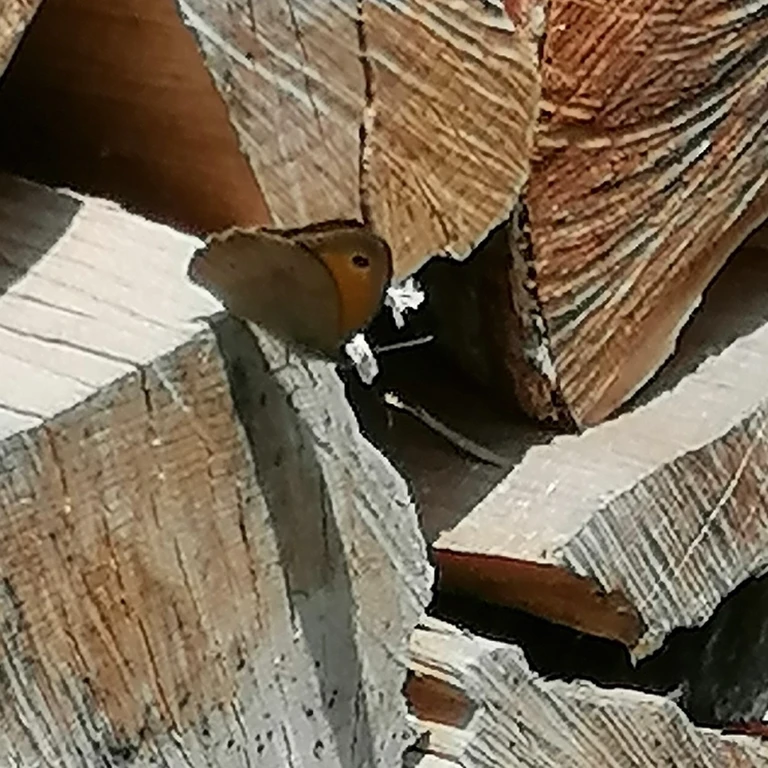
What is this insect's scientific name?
Maniola jurtina
